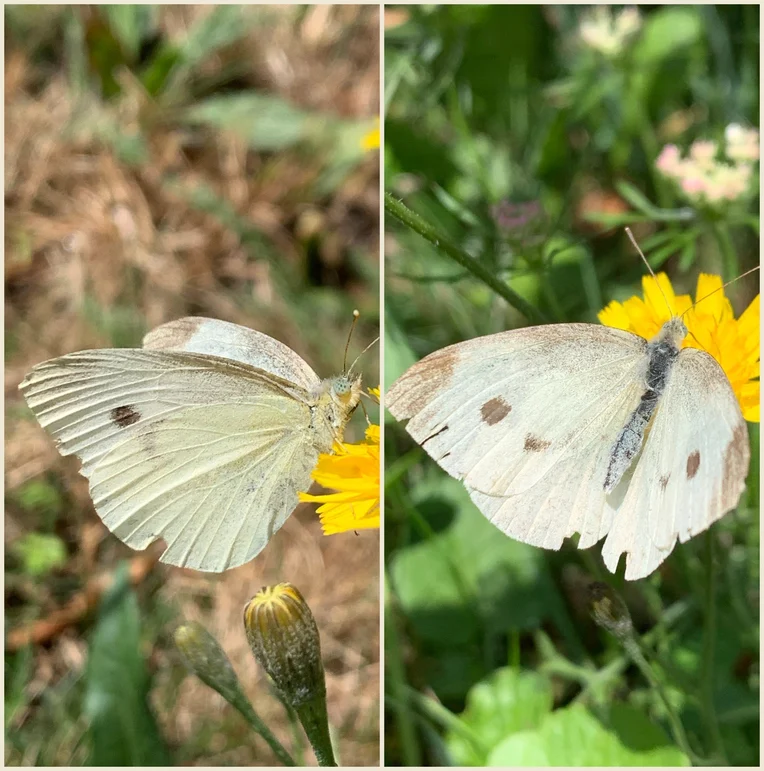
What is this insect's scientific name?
Pieris rapae
